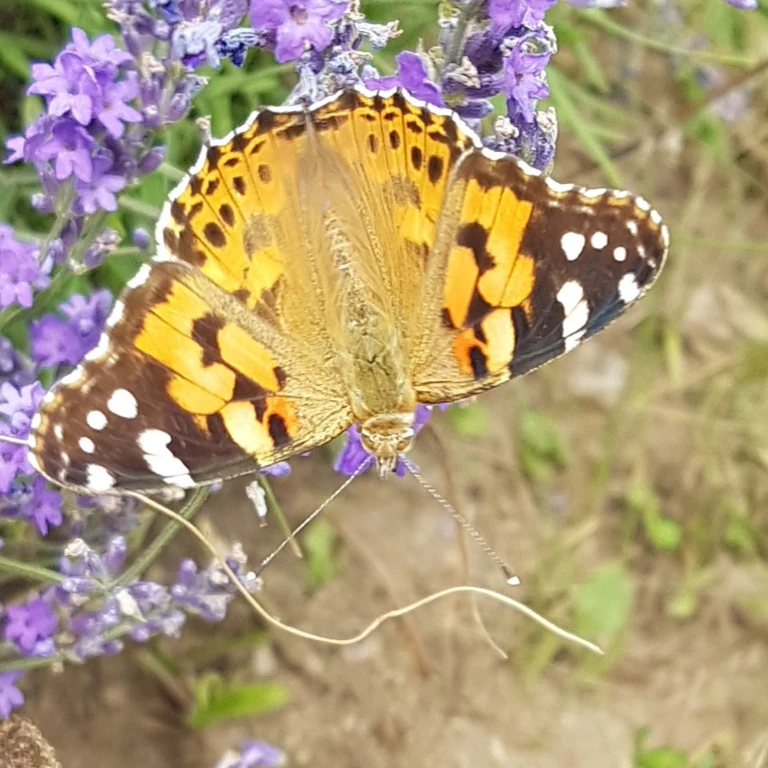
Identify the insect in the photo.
Vanessa cardui
